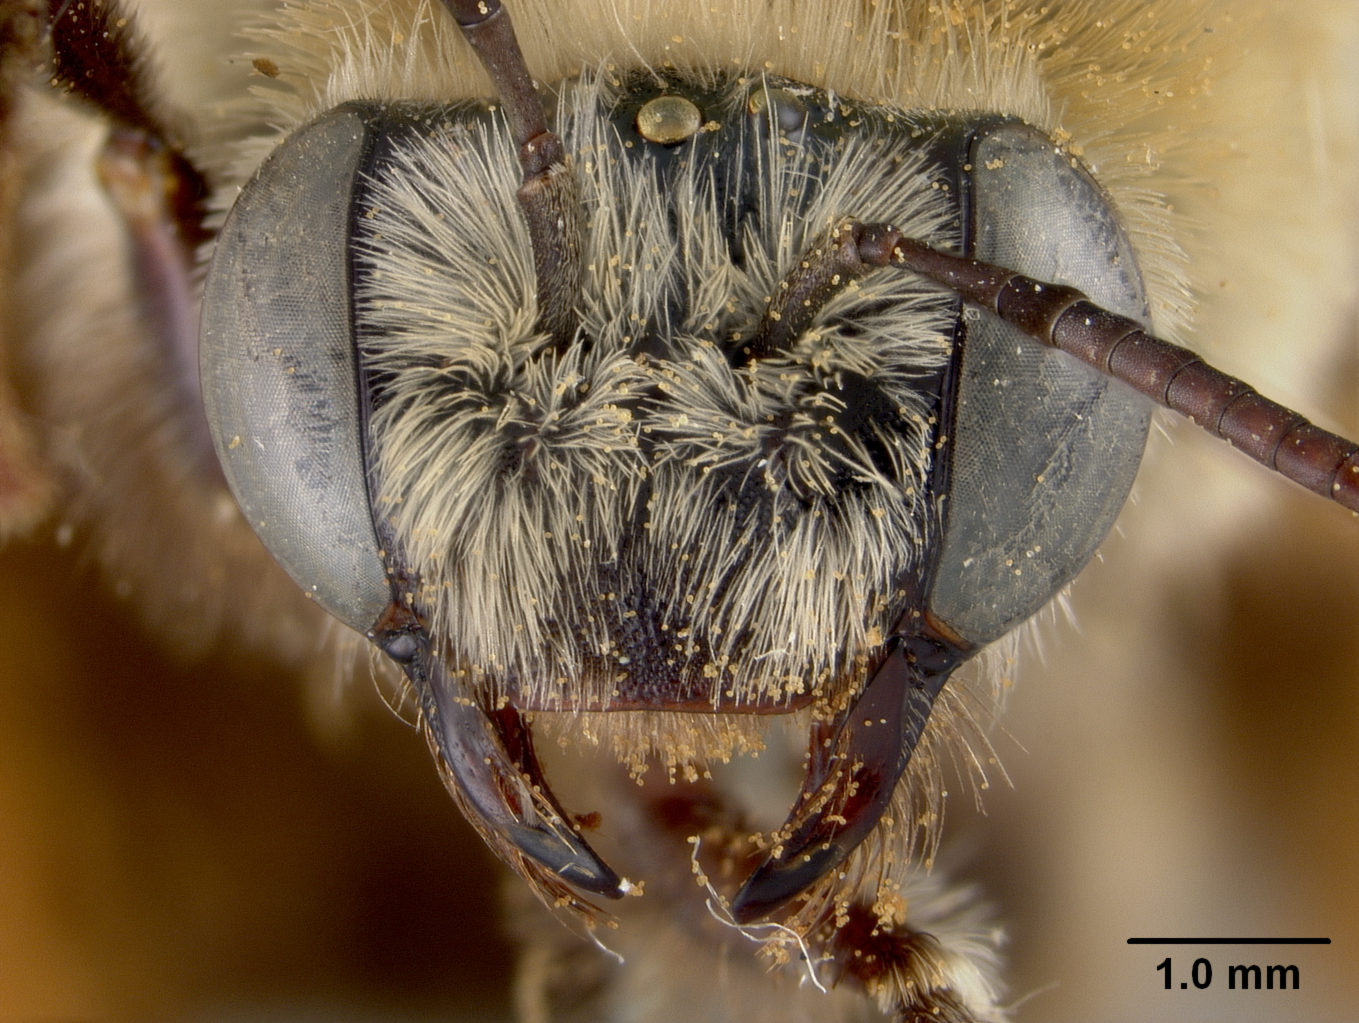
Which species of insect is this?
Melissodes chrysothamni
